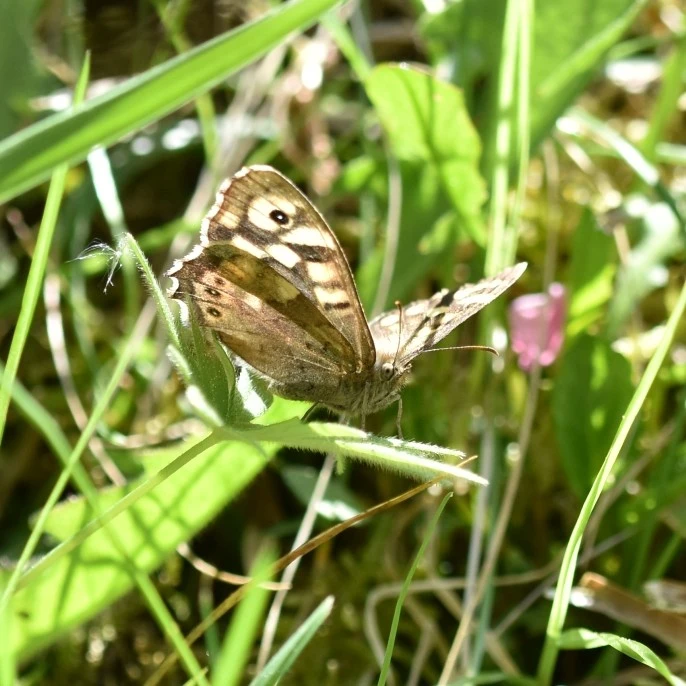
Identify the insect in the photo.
Pararge aegeria
